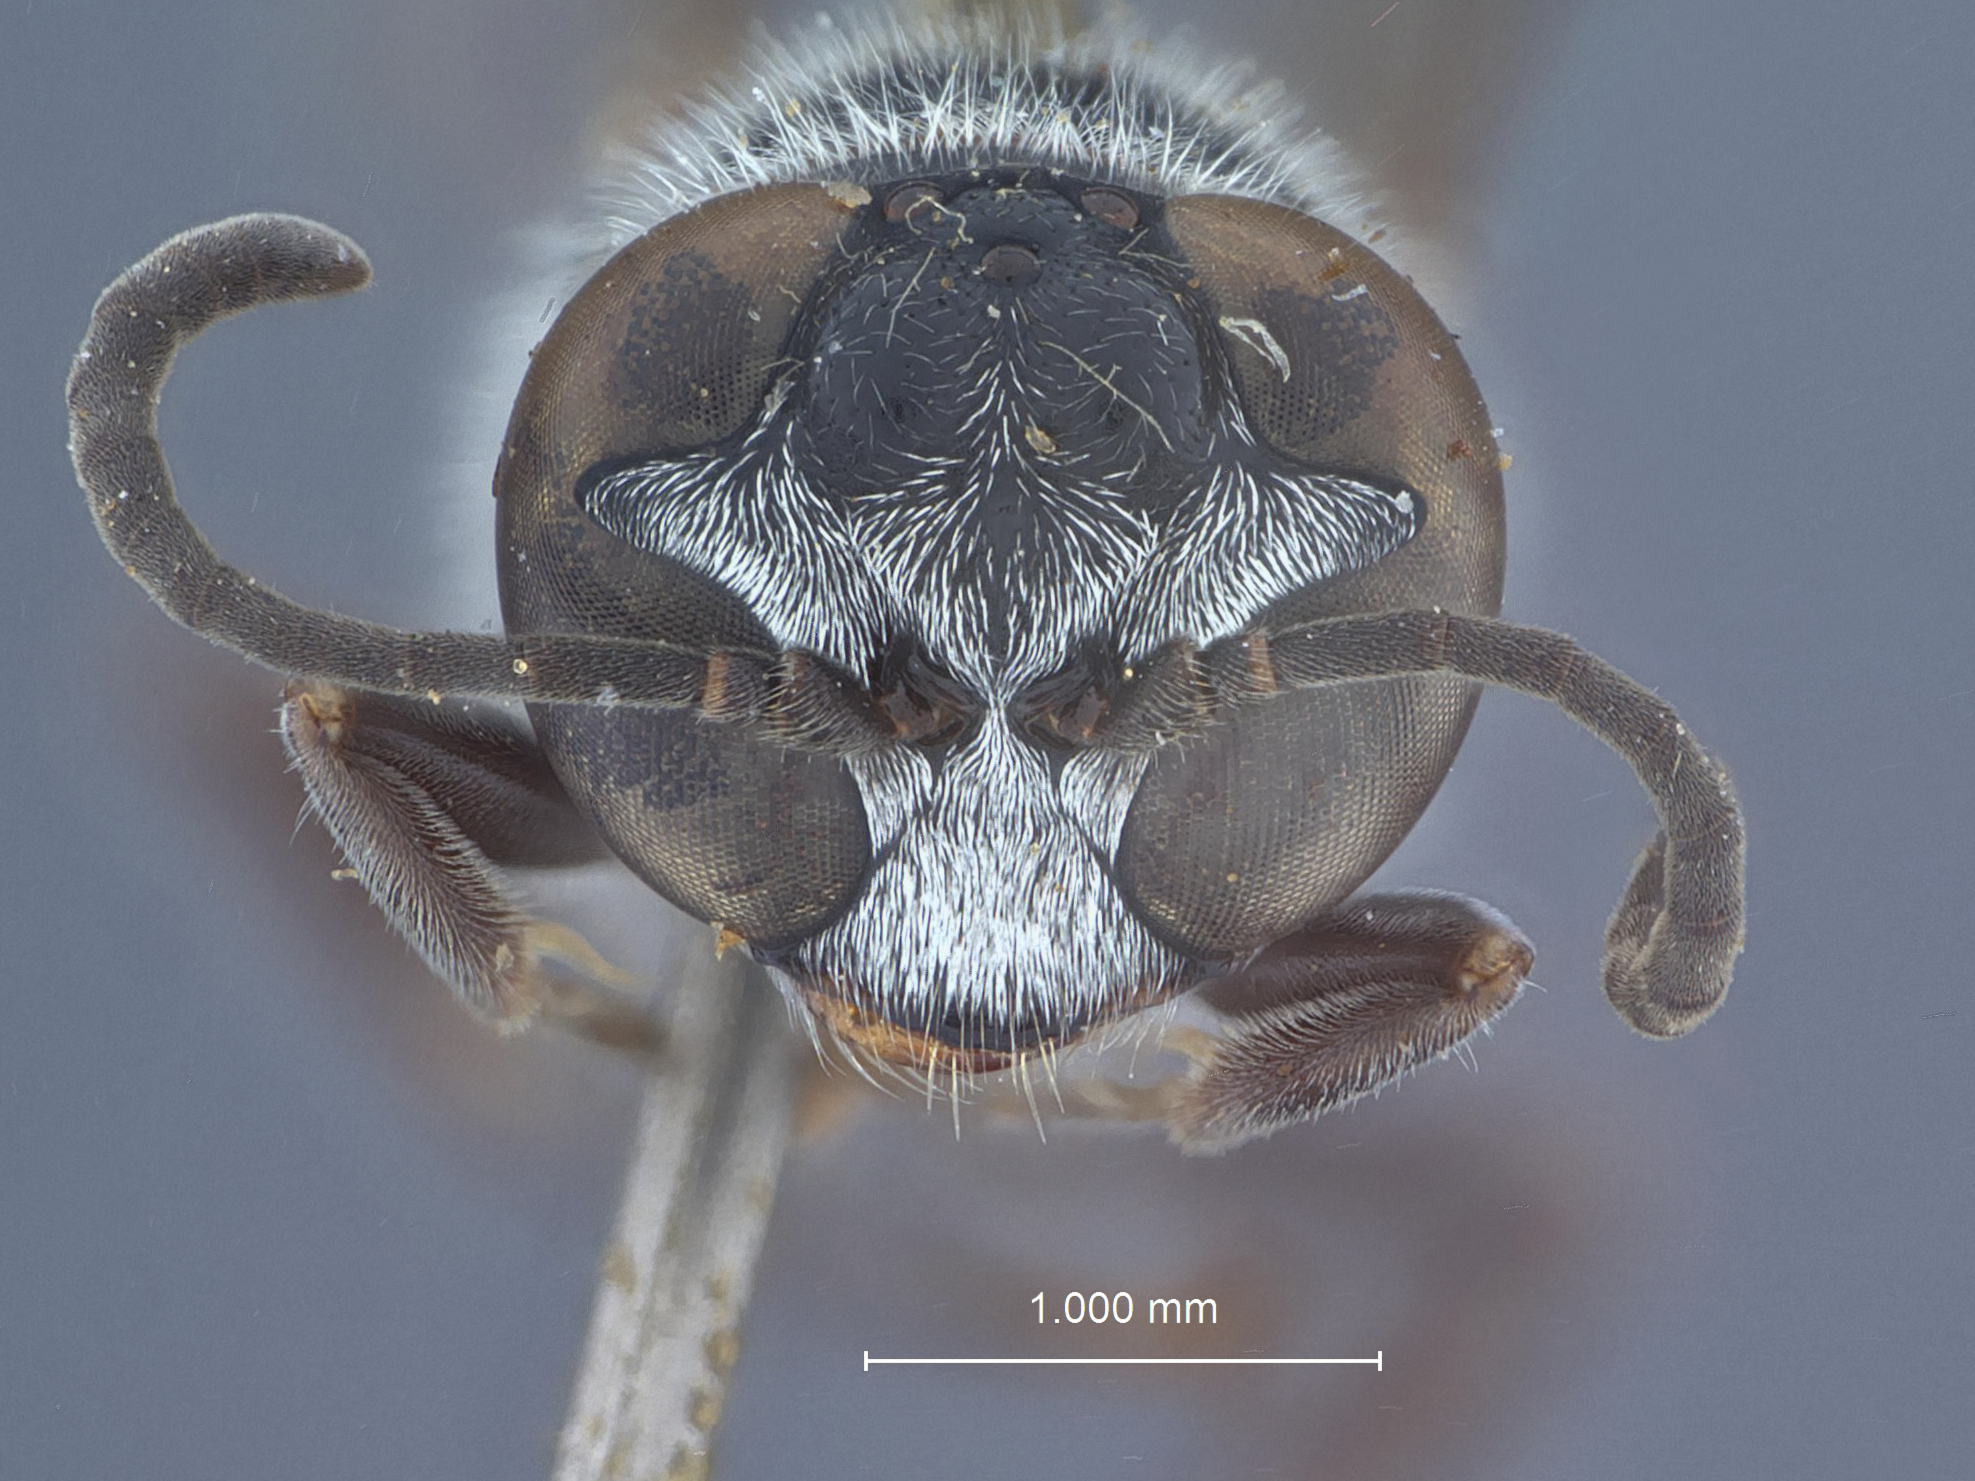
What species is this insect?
Trypoxylon trituberculatum
